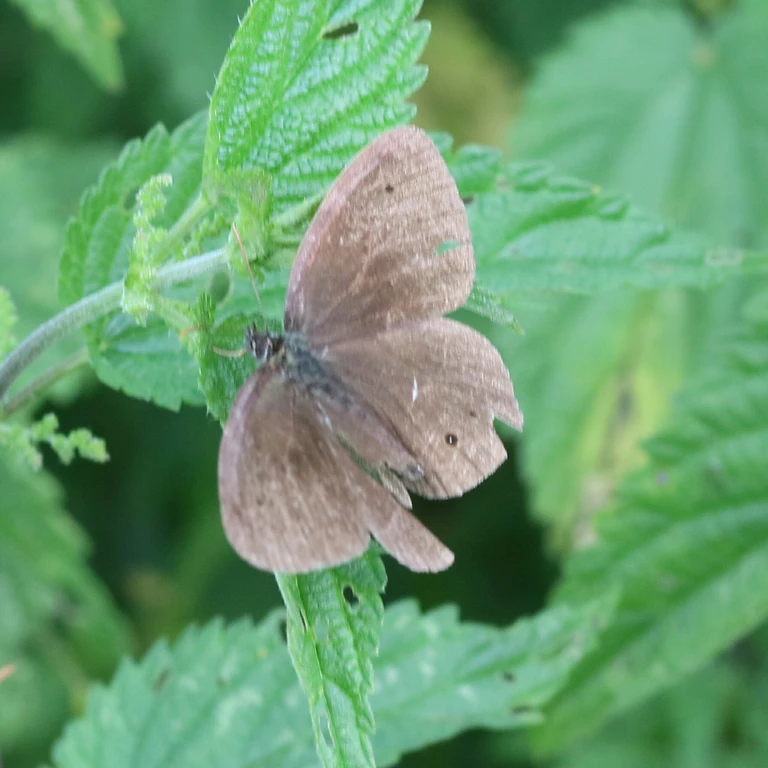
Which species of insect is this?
Aphantopus hyperantus
